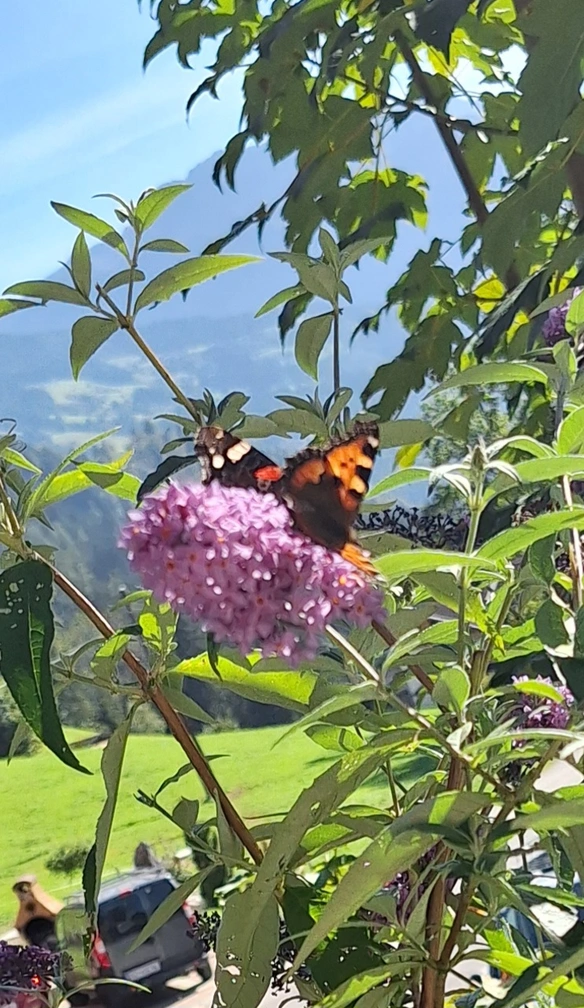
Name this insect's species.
Aglais urticae
